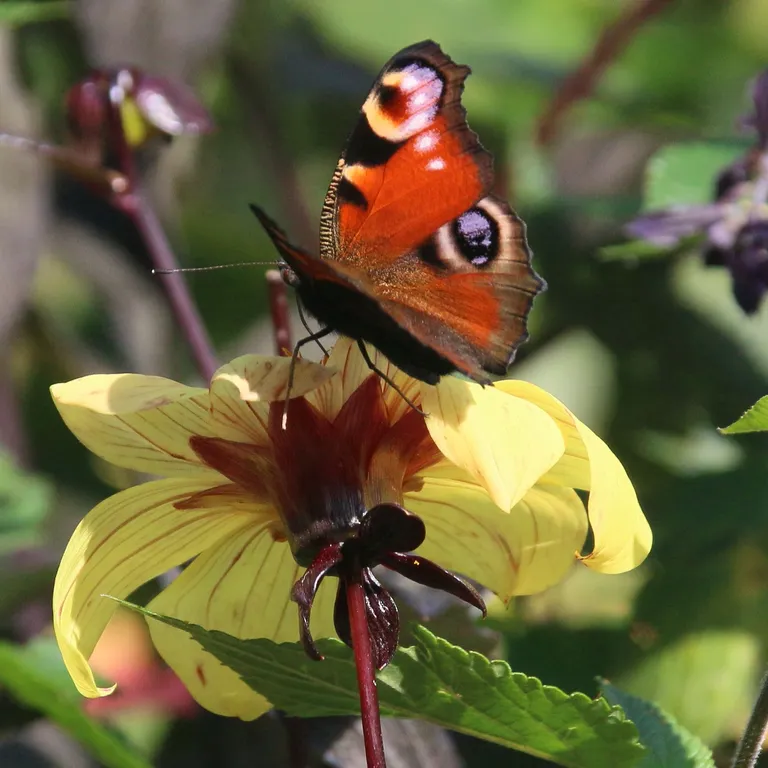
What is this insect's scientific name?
Aglais io
